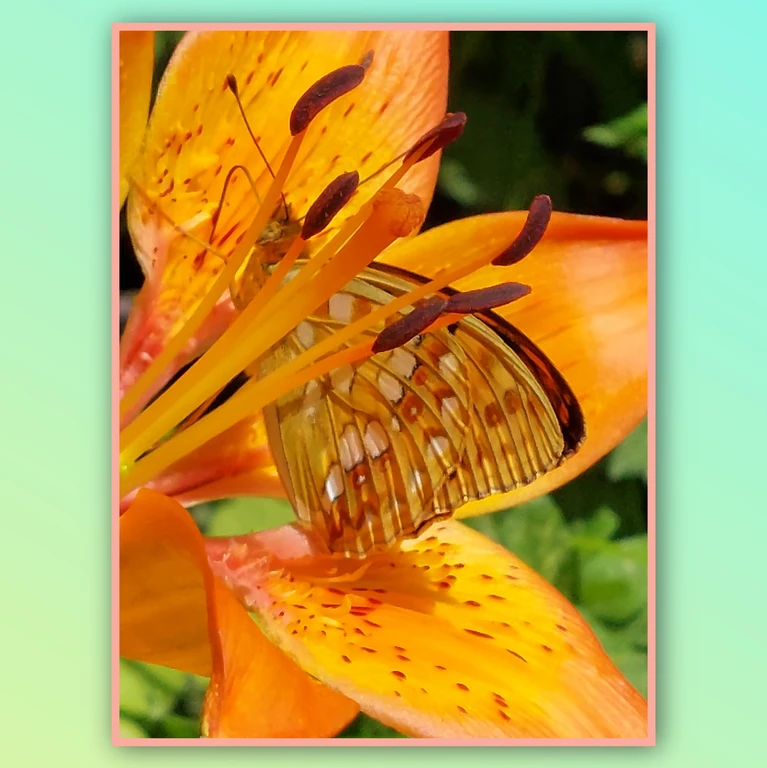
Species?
Fabriciana adippe
